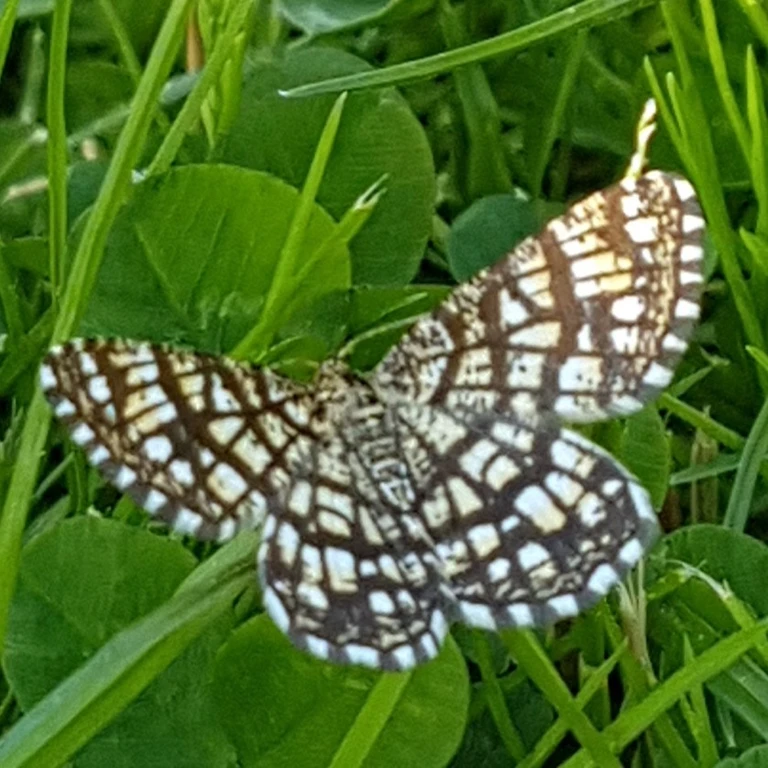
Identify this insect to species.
Chiasmia clathrata
